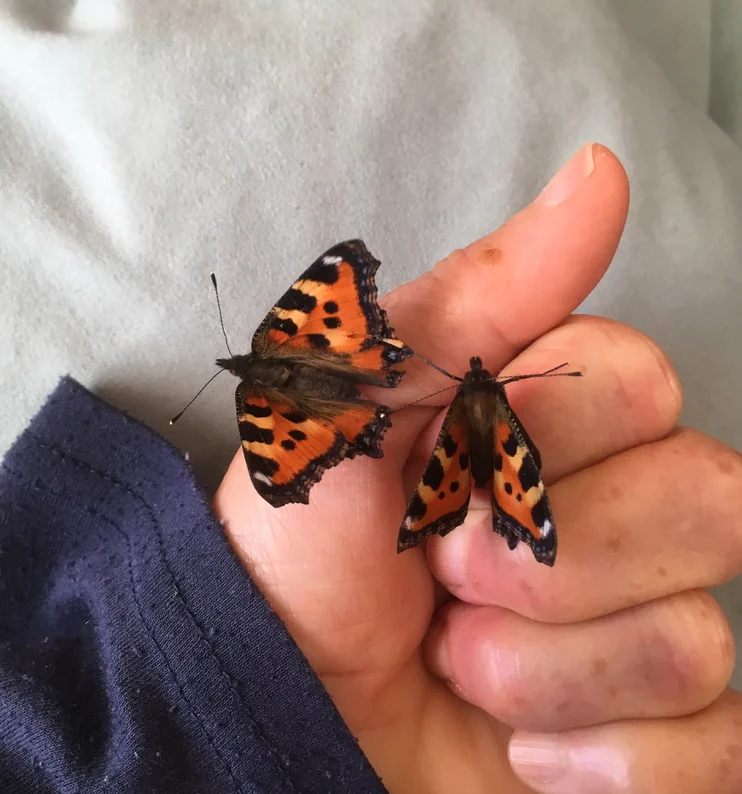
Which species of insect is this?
Aglais urticae
